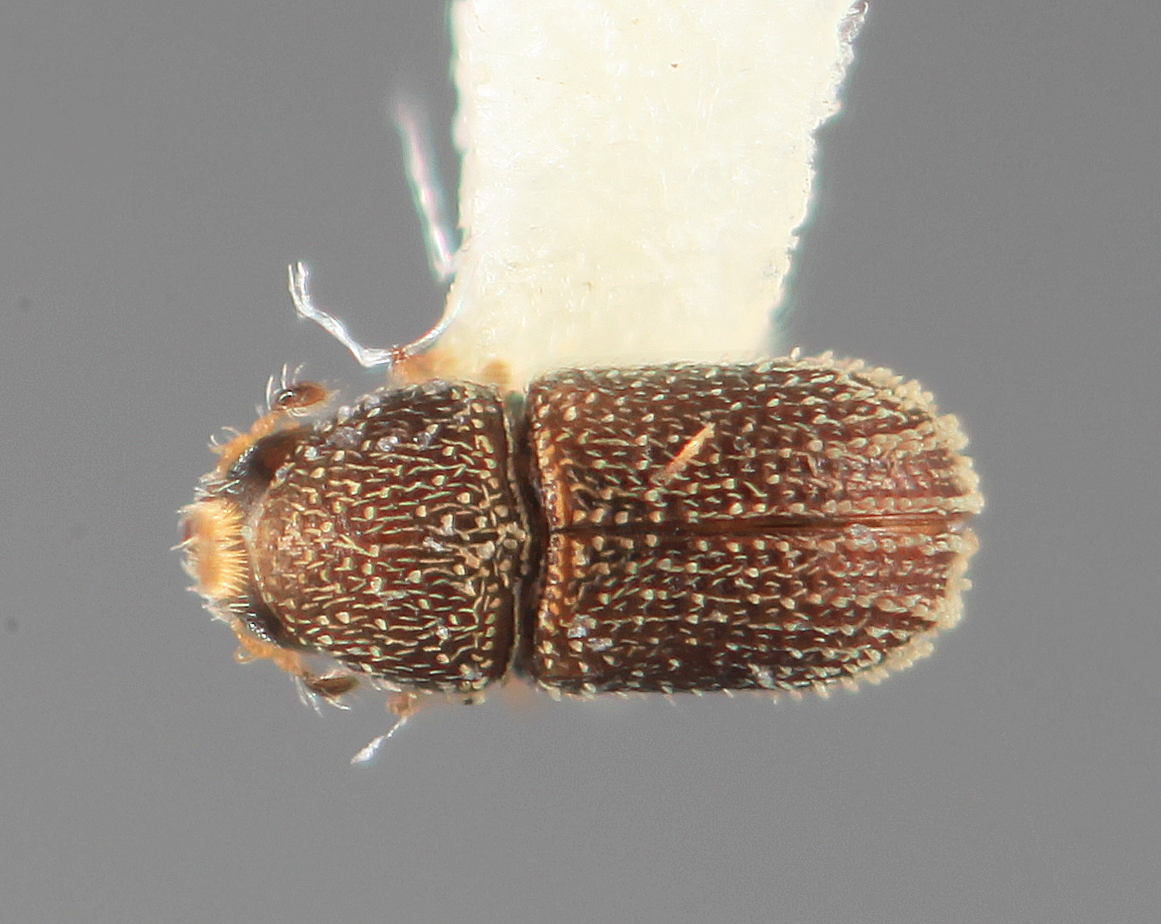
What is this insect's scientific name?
Liparthrum meridensis
